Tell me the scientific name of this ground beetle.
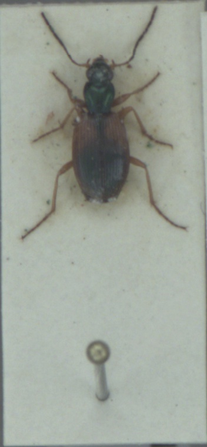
Anchomenus dorsalis
